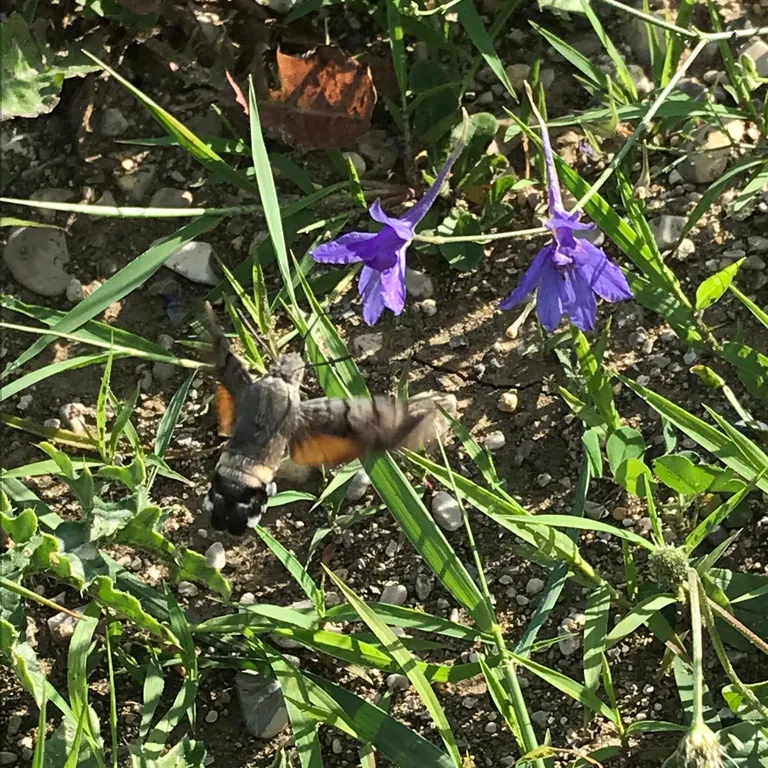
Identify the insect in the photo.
Macroglossum stellatarum
